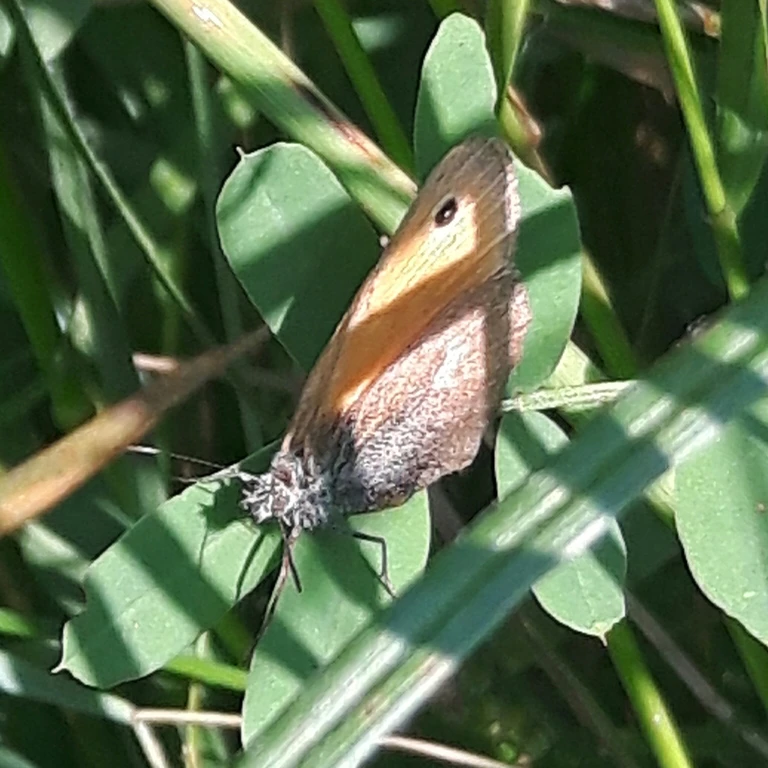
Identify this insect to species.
Coenonympha pamphilus
